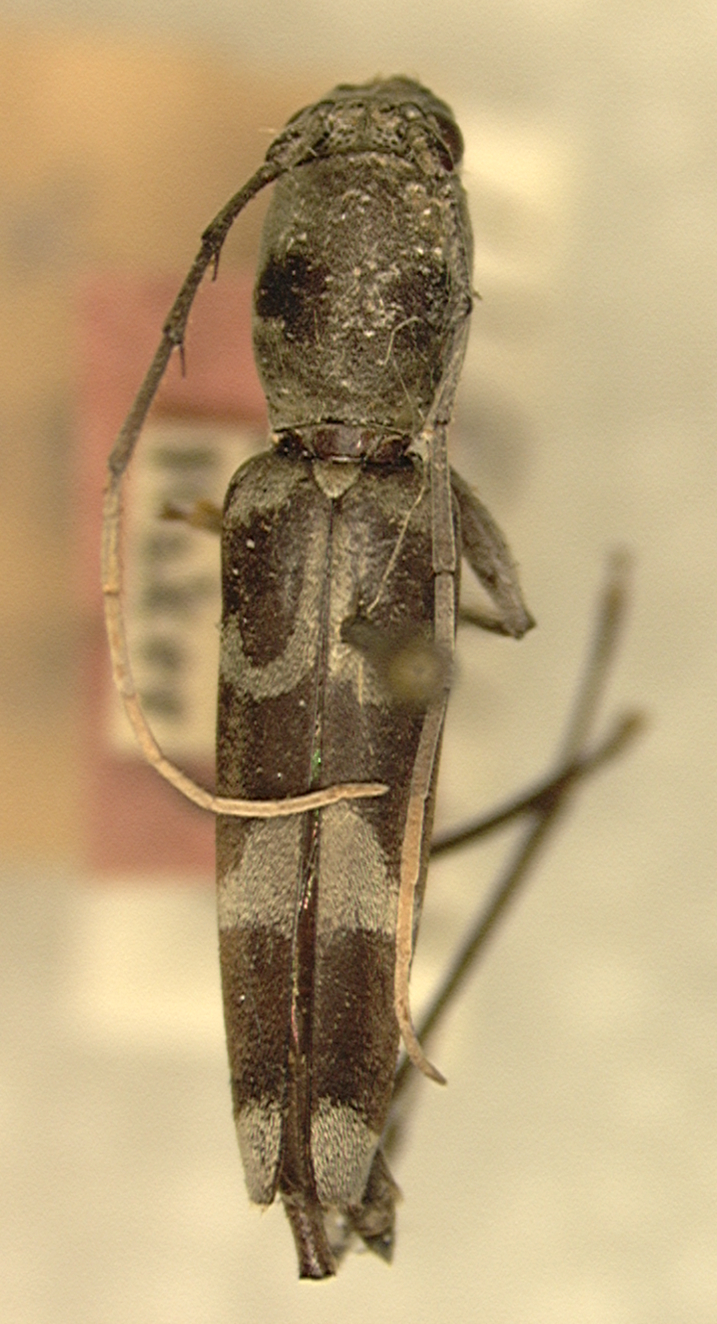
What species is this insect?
Demonax samarensis
